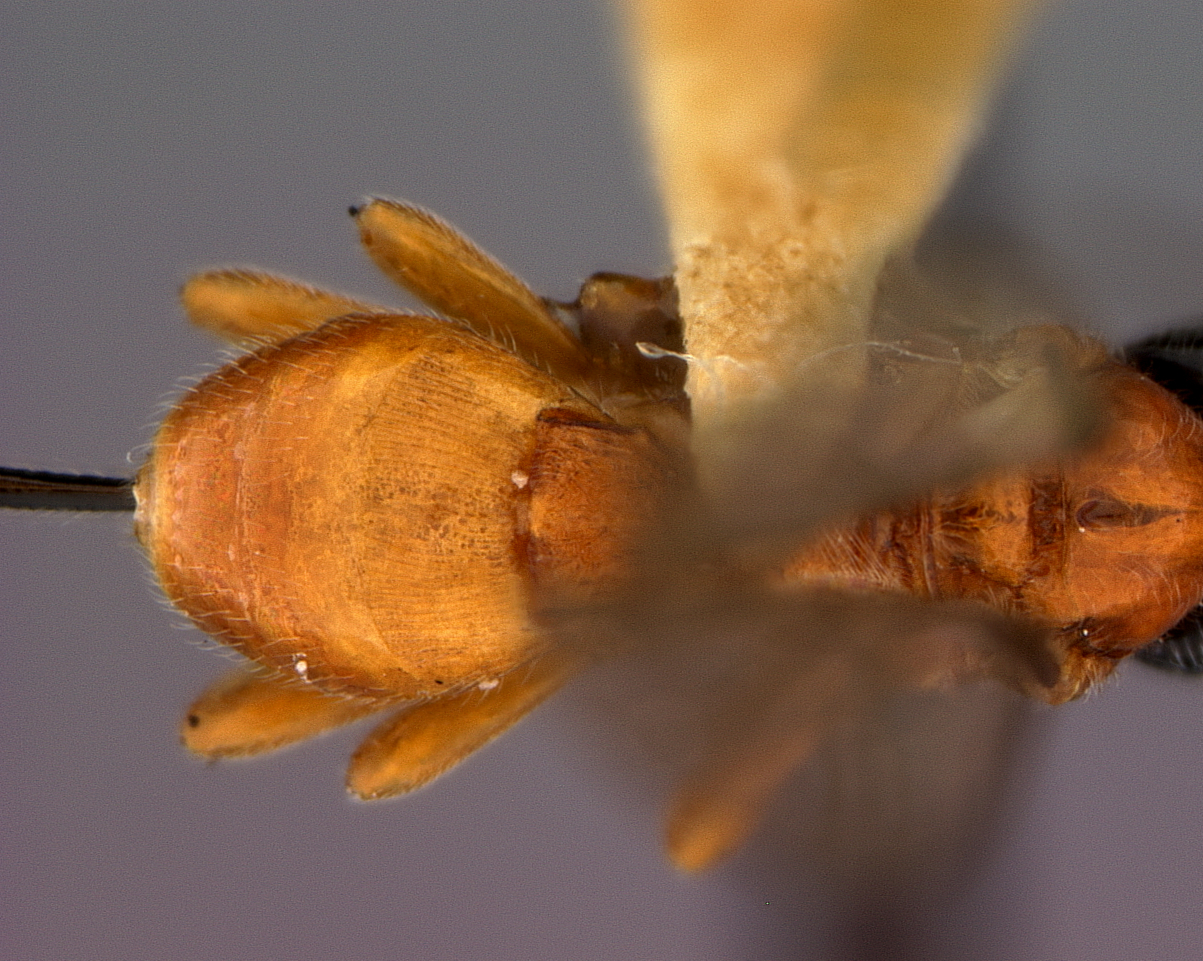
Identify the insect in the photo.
Opius baldufi
